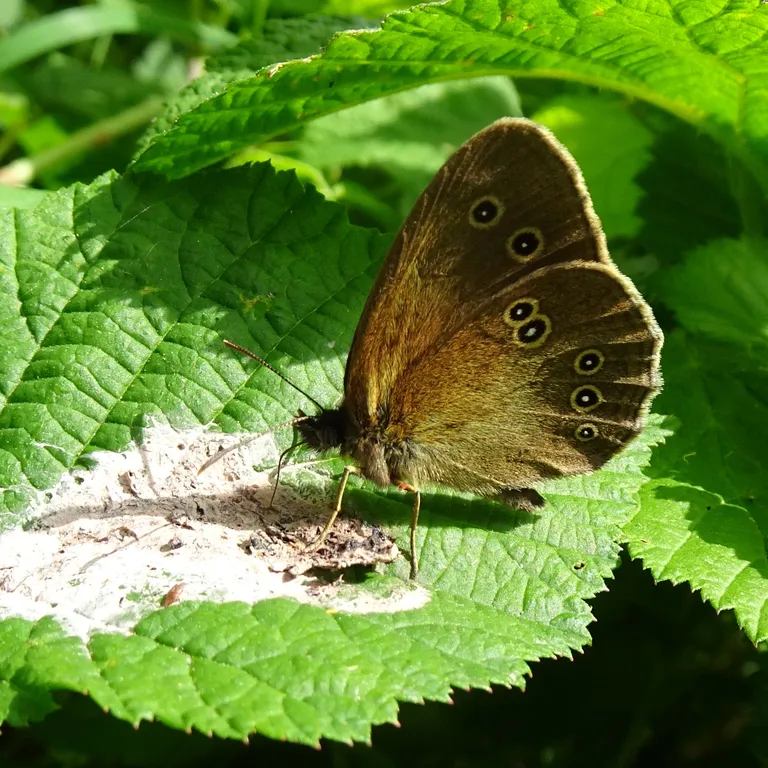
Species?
Aphantopus hyperantus
